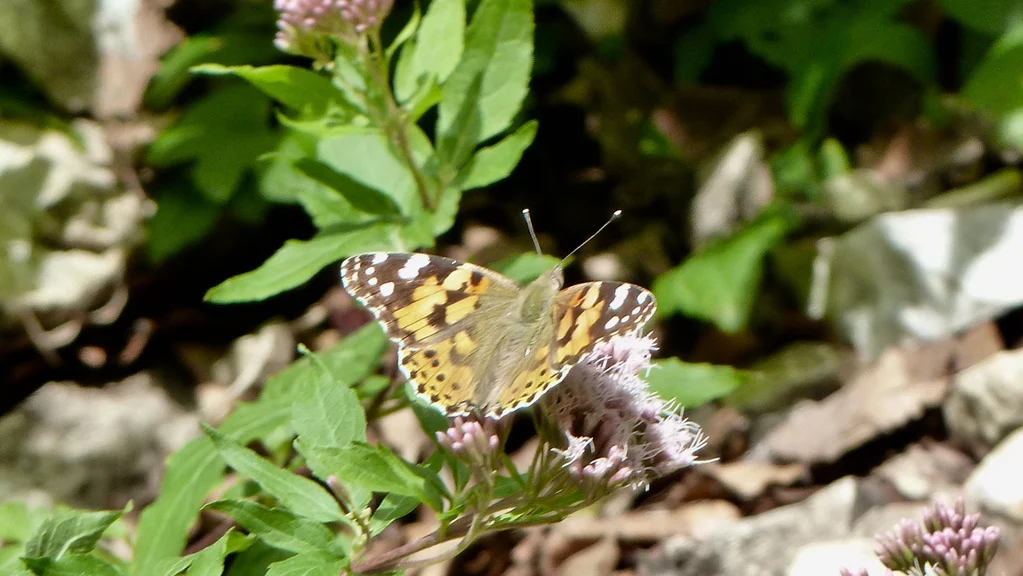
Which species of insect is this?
Vanessa cardui
